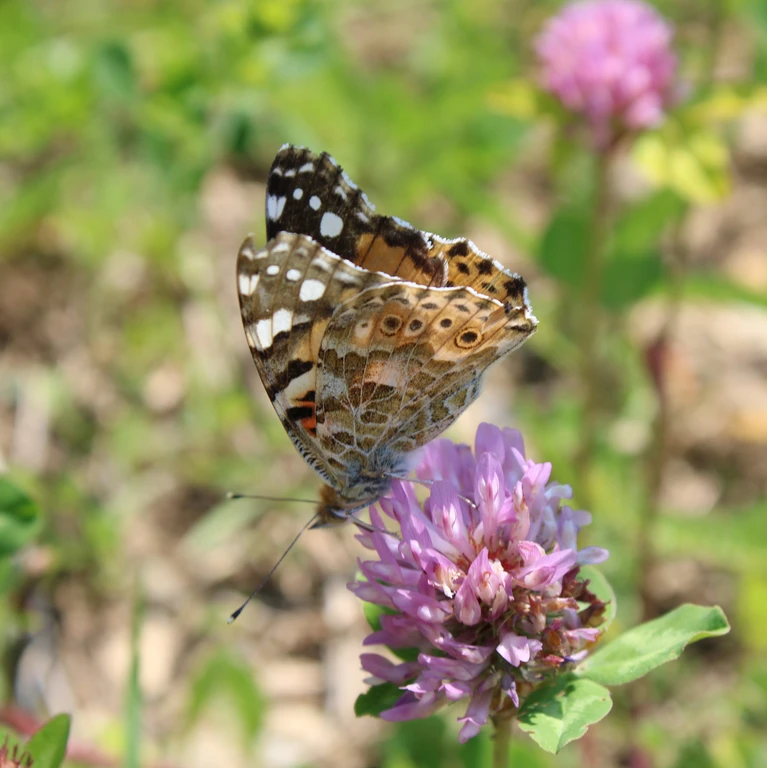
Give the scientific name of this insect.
Vanessa cardui
